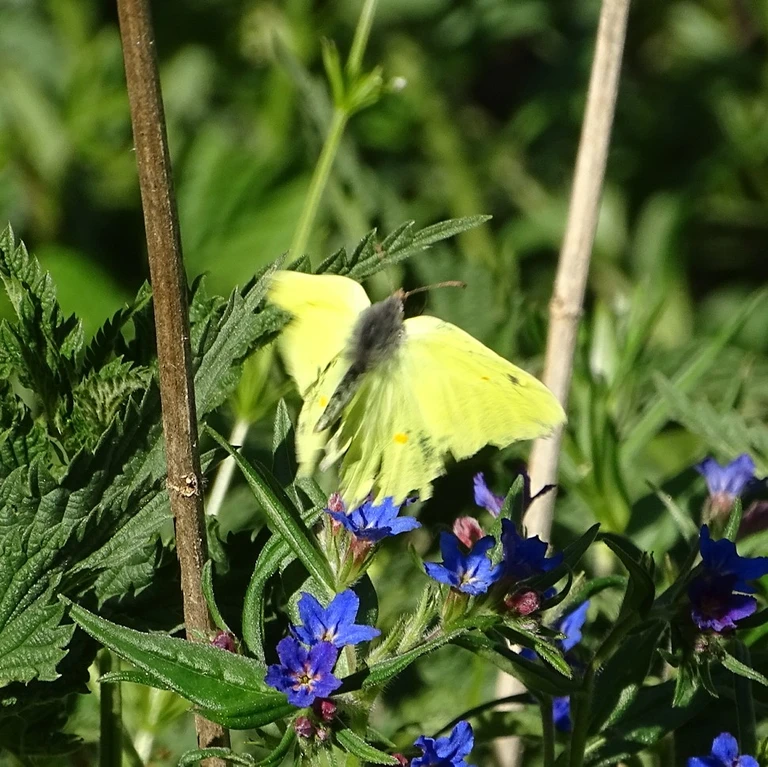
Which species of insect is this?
Gonepteryx rhamni
